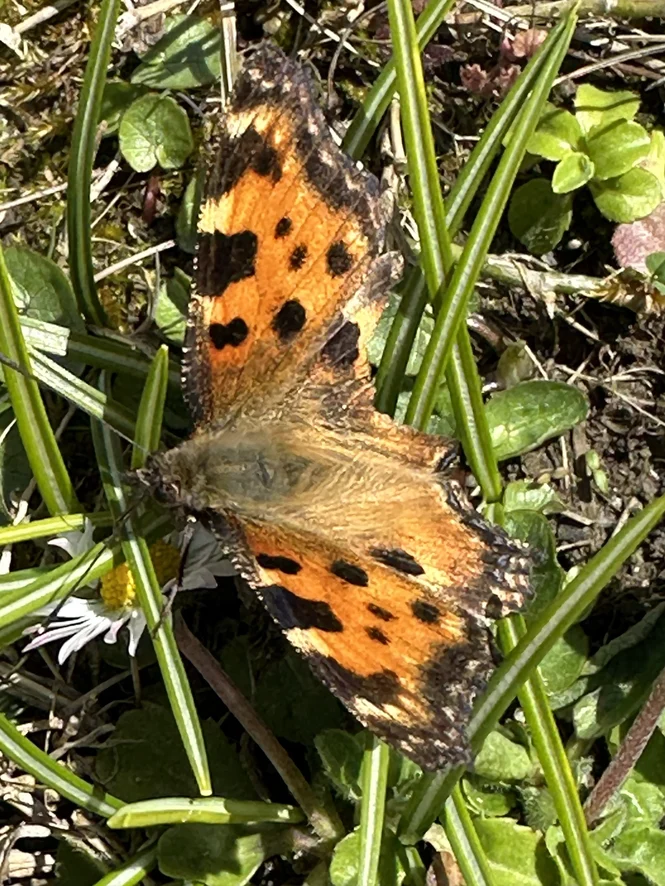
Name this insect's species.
Nymphalis polychloros
